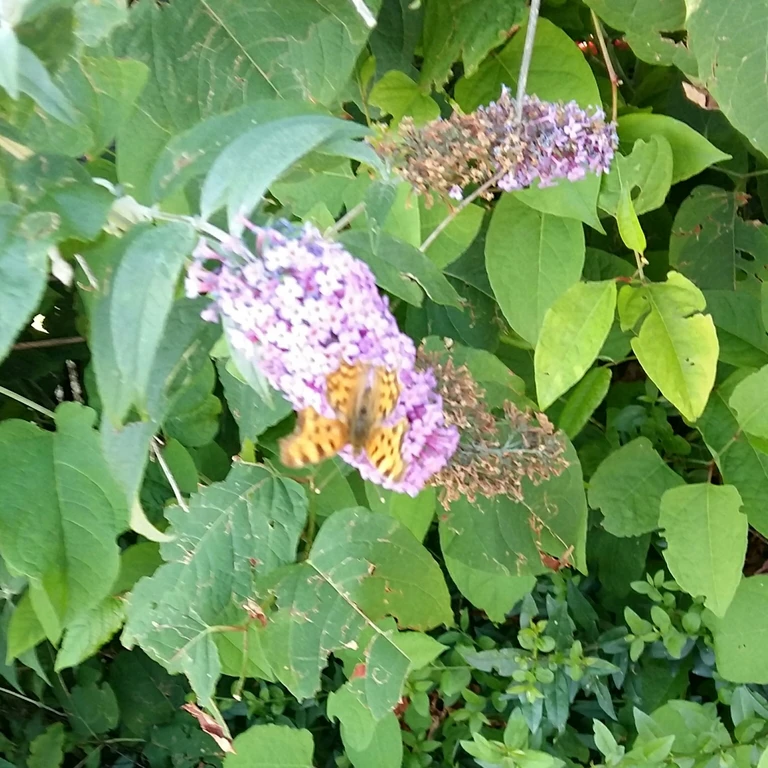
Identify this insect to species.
Polygonia c-album
